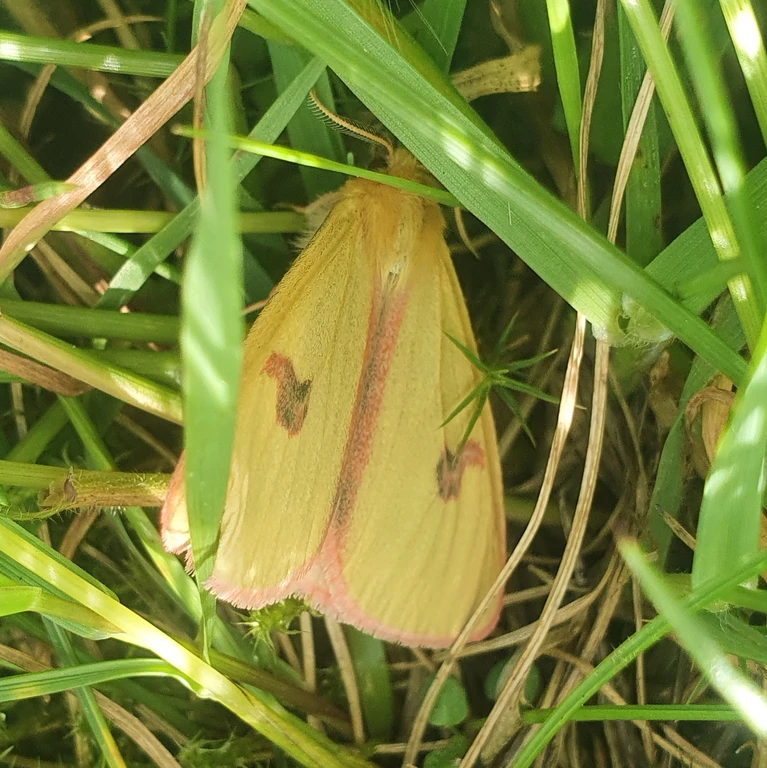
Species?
Diacrisia sannio
